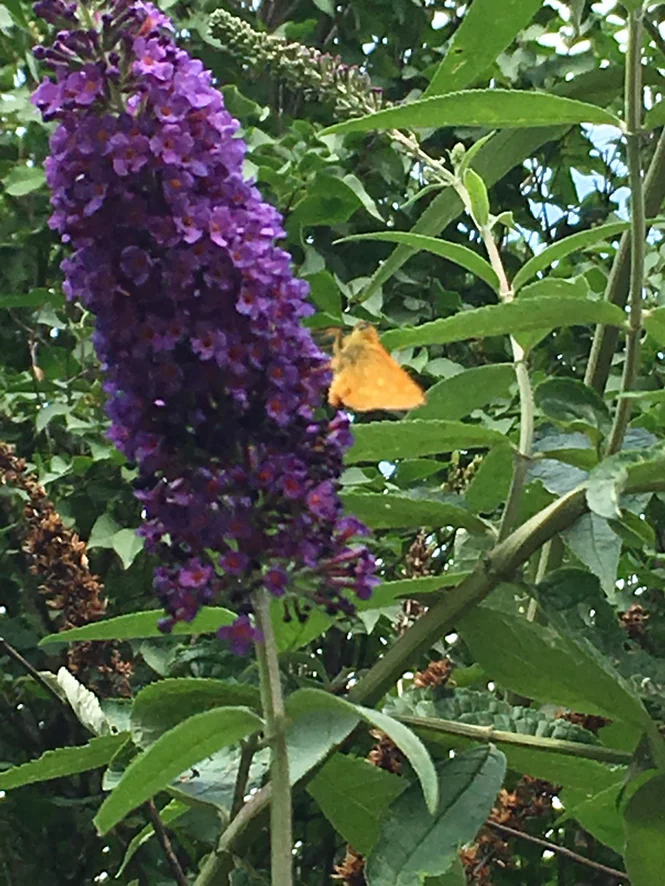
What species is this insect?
Ochlodes sylvanus (also Ochlodes venata)
